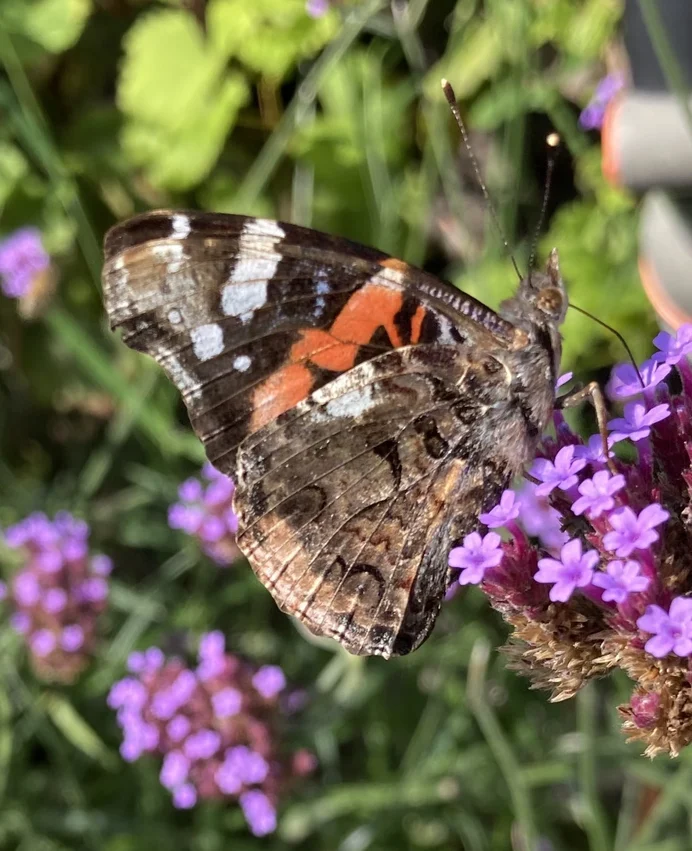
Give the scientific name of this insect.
Vanessa atalanta
